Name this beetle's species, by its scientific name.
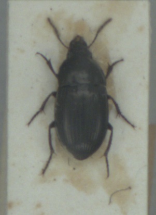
Amara curta
